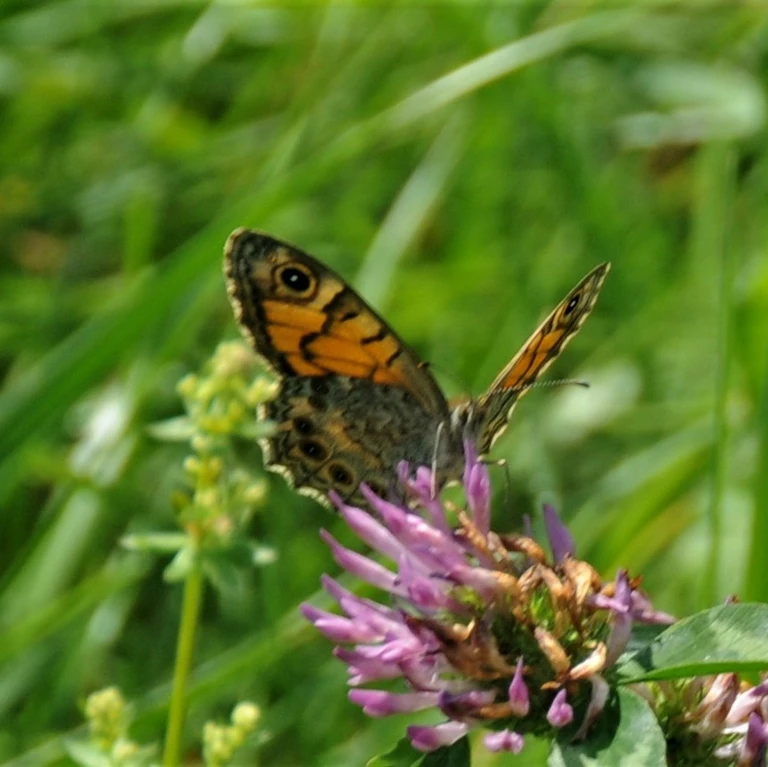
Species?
Lasiommata megera (also Pararge megera)
